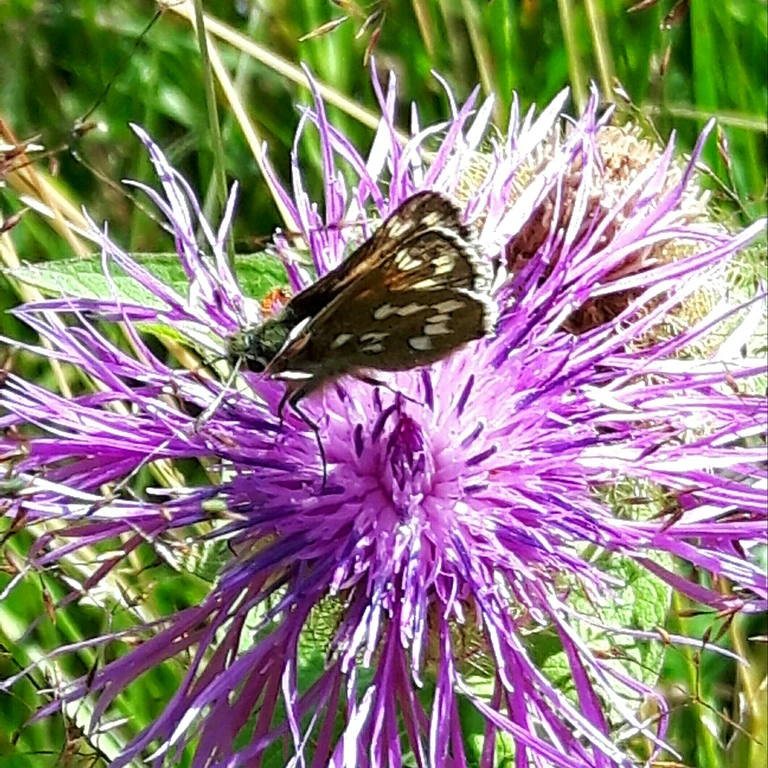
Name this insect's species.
Hesperia comma
